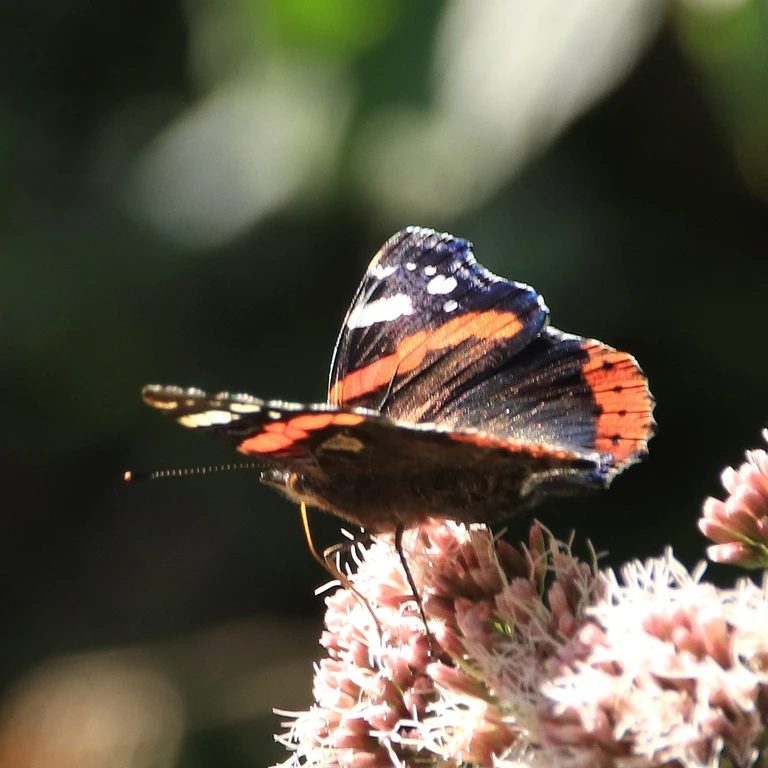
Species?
Vanessa atalanta
